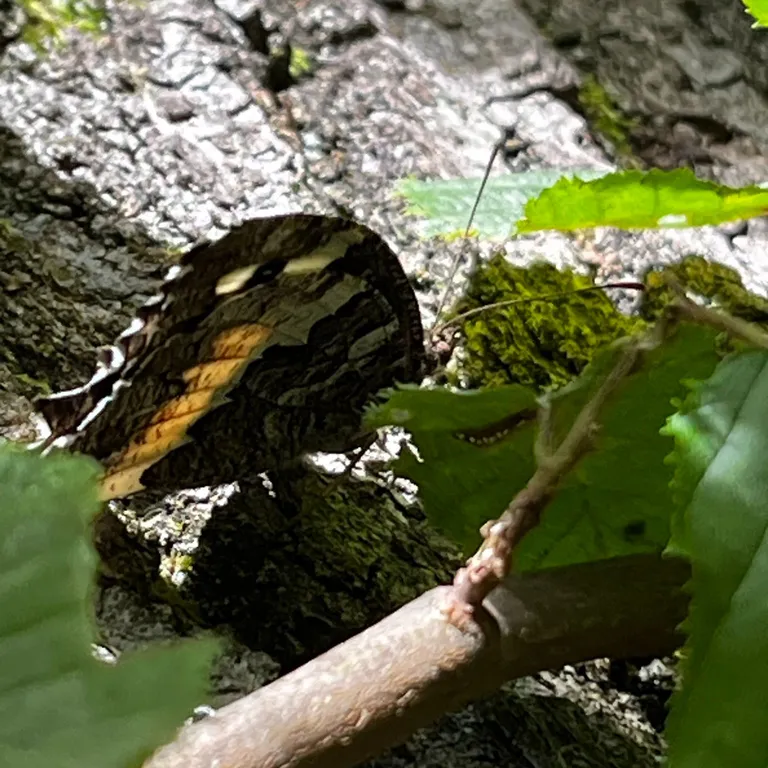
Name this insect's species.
Brintesia circe
